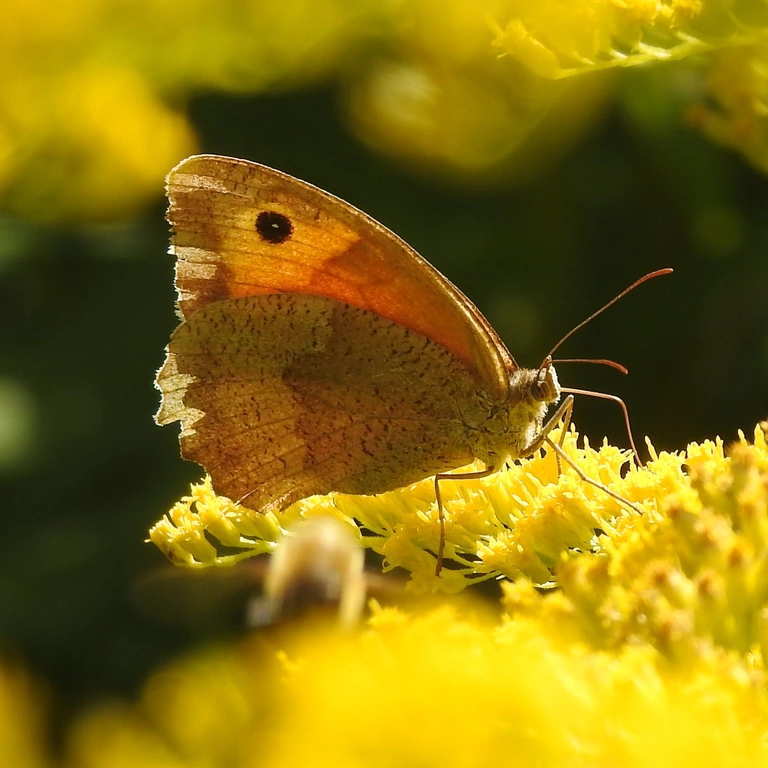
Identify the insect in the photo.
Maniola jurtina
